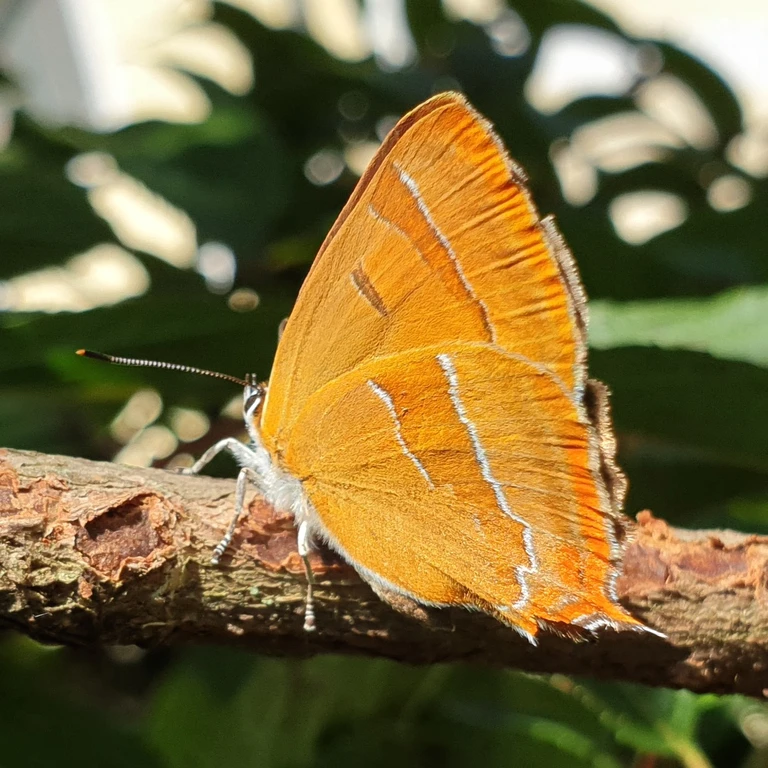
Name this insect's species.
Thecla betulae
